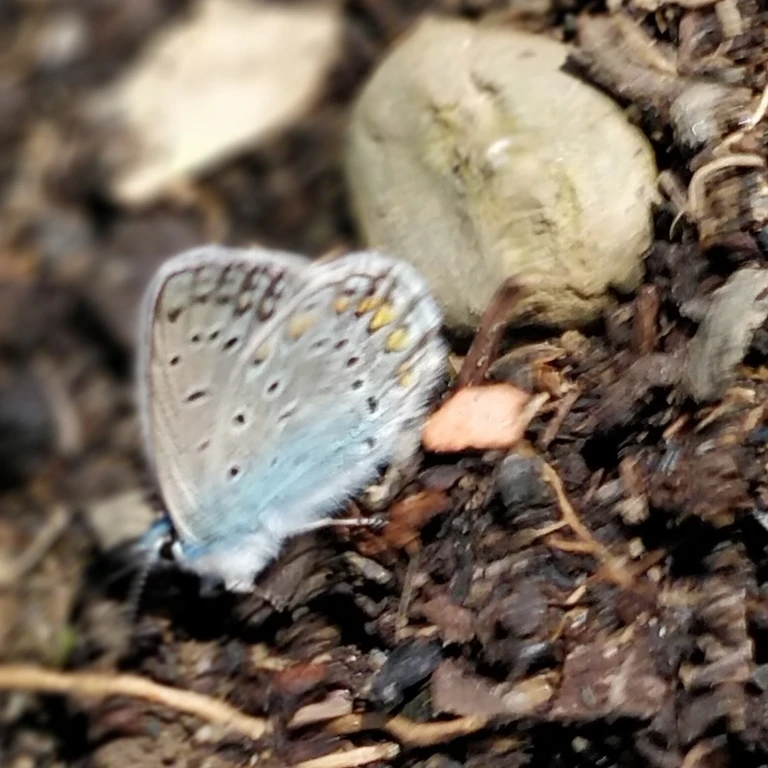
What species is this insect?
Polyommatus icarus
